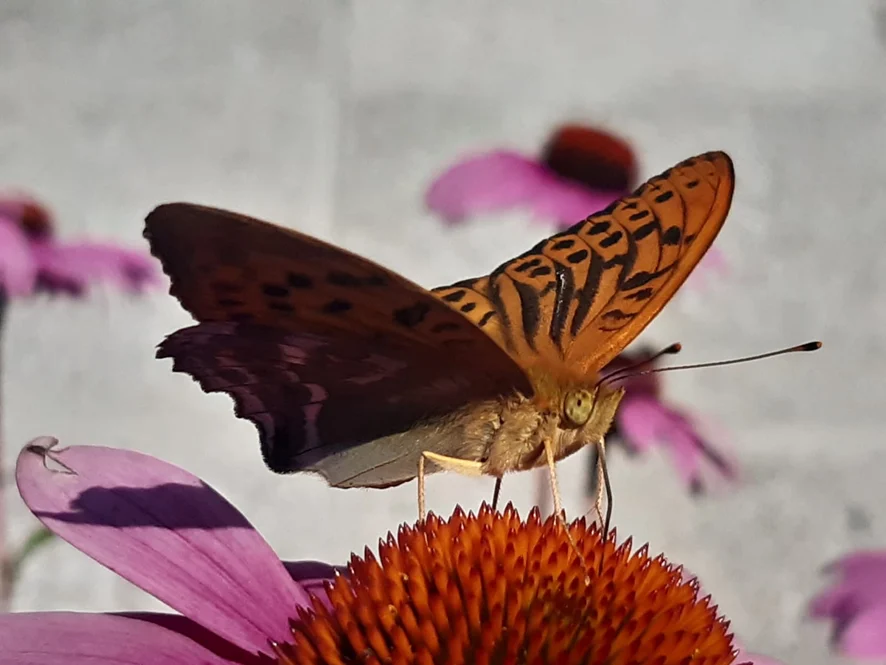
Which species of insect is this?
Argynnis paphia
